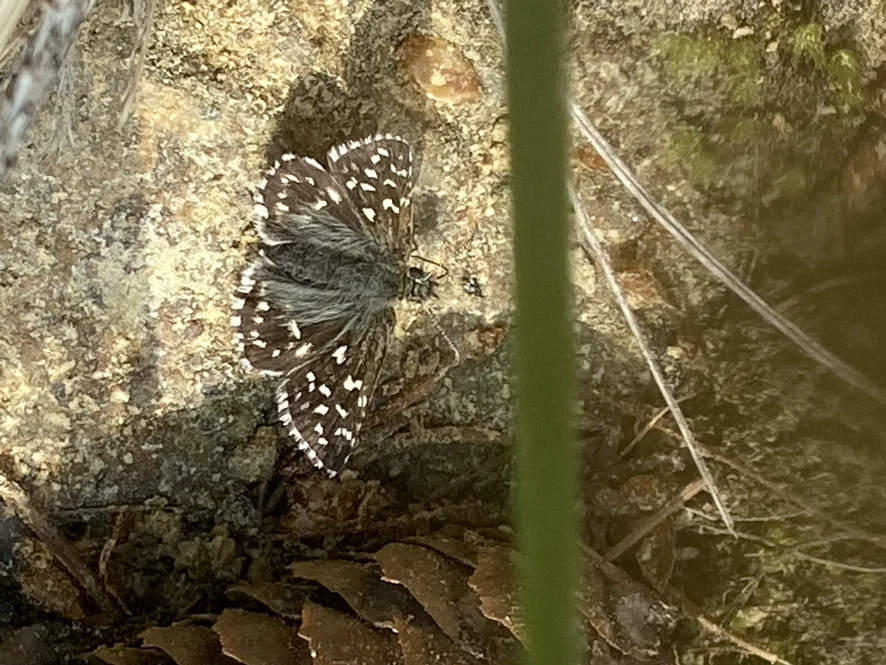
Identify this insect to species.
Pyrgus malvae
